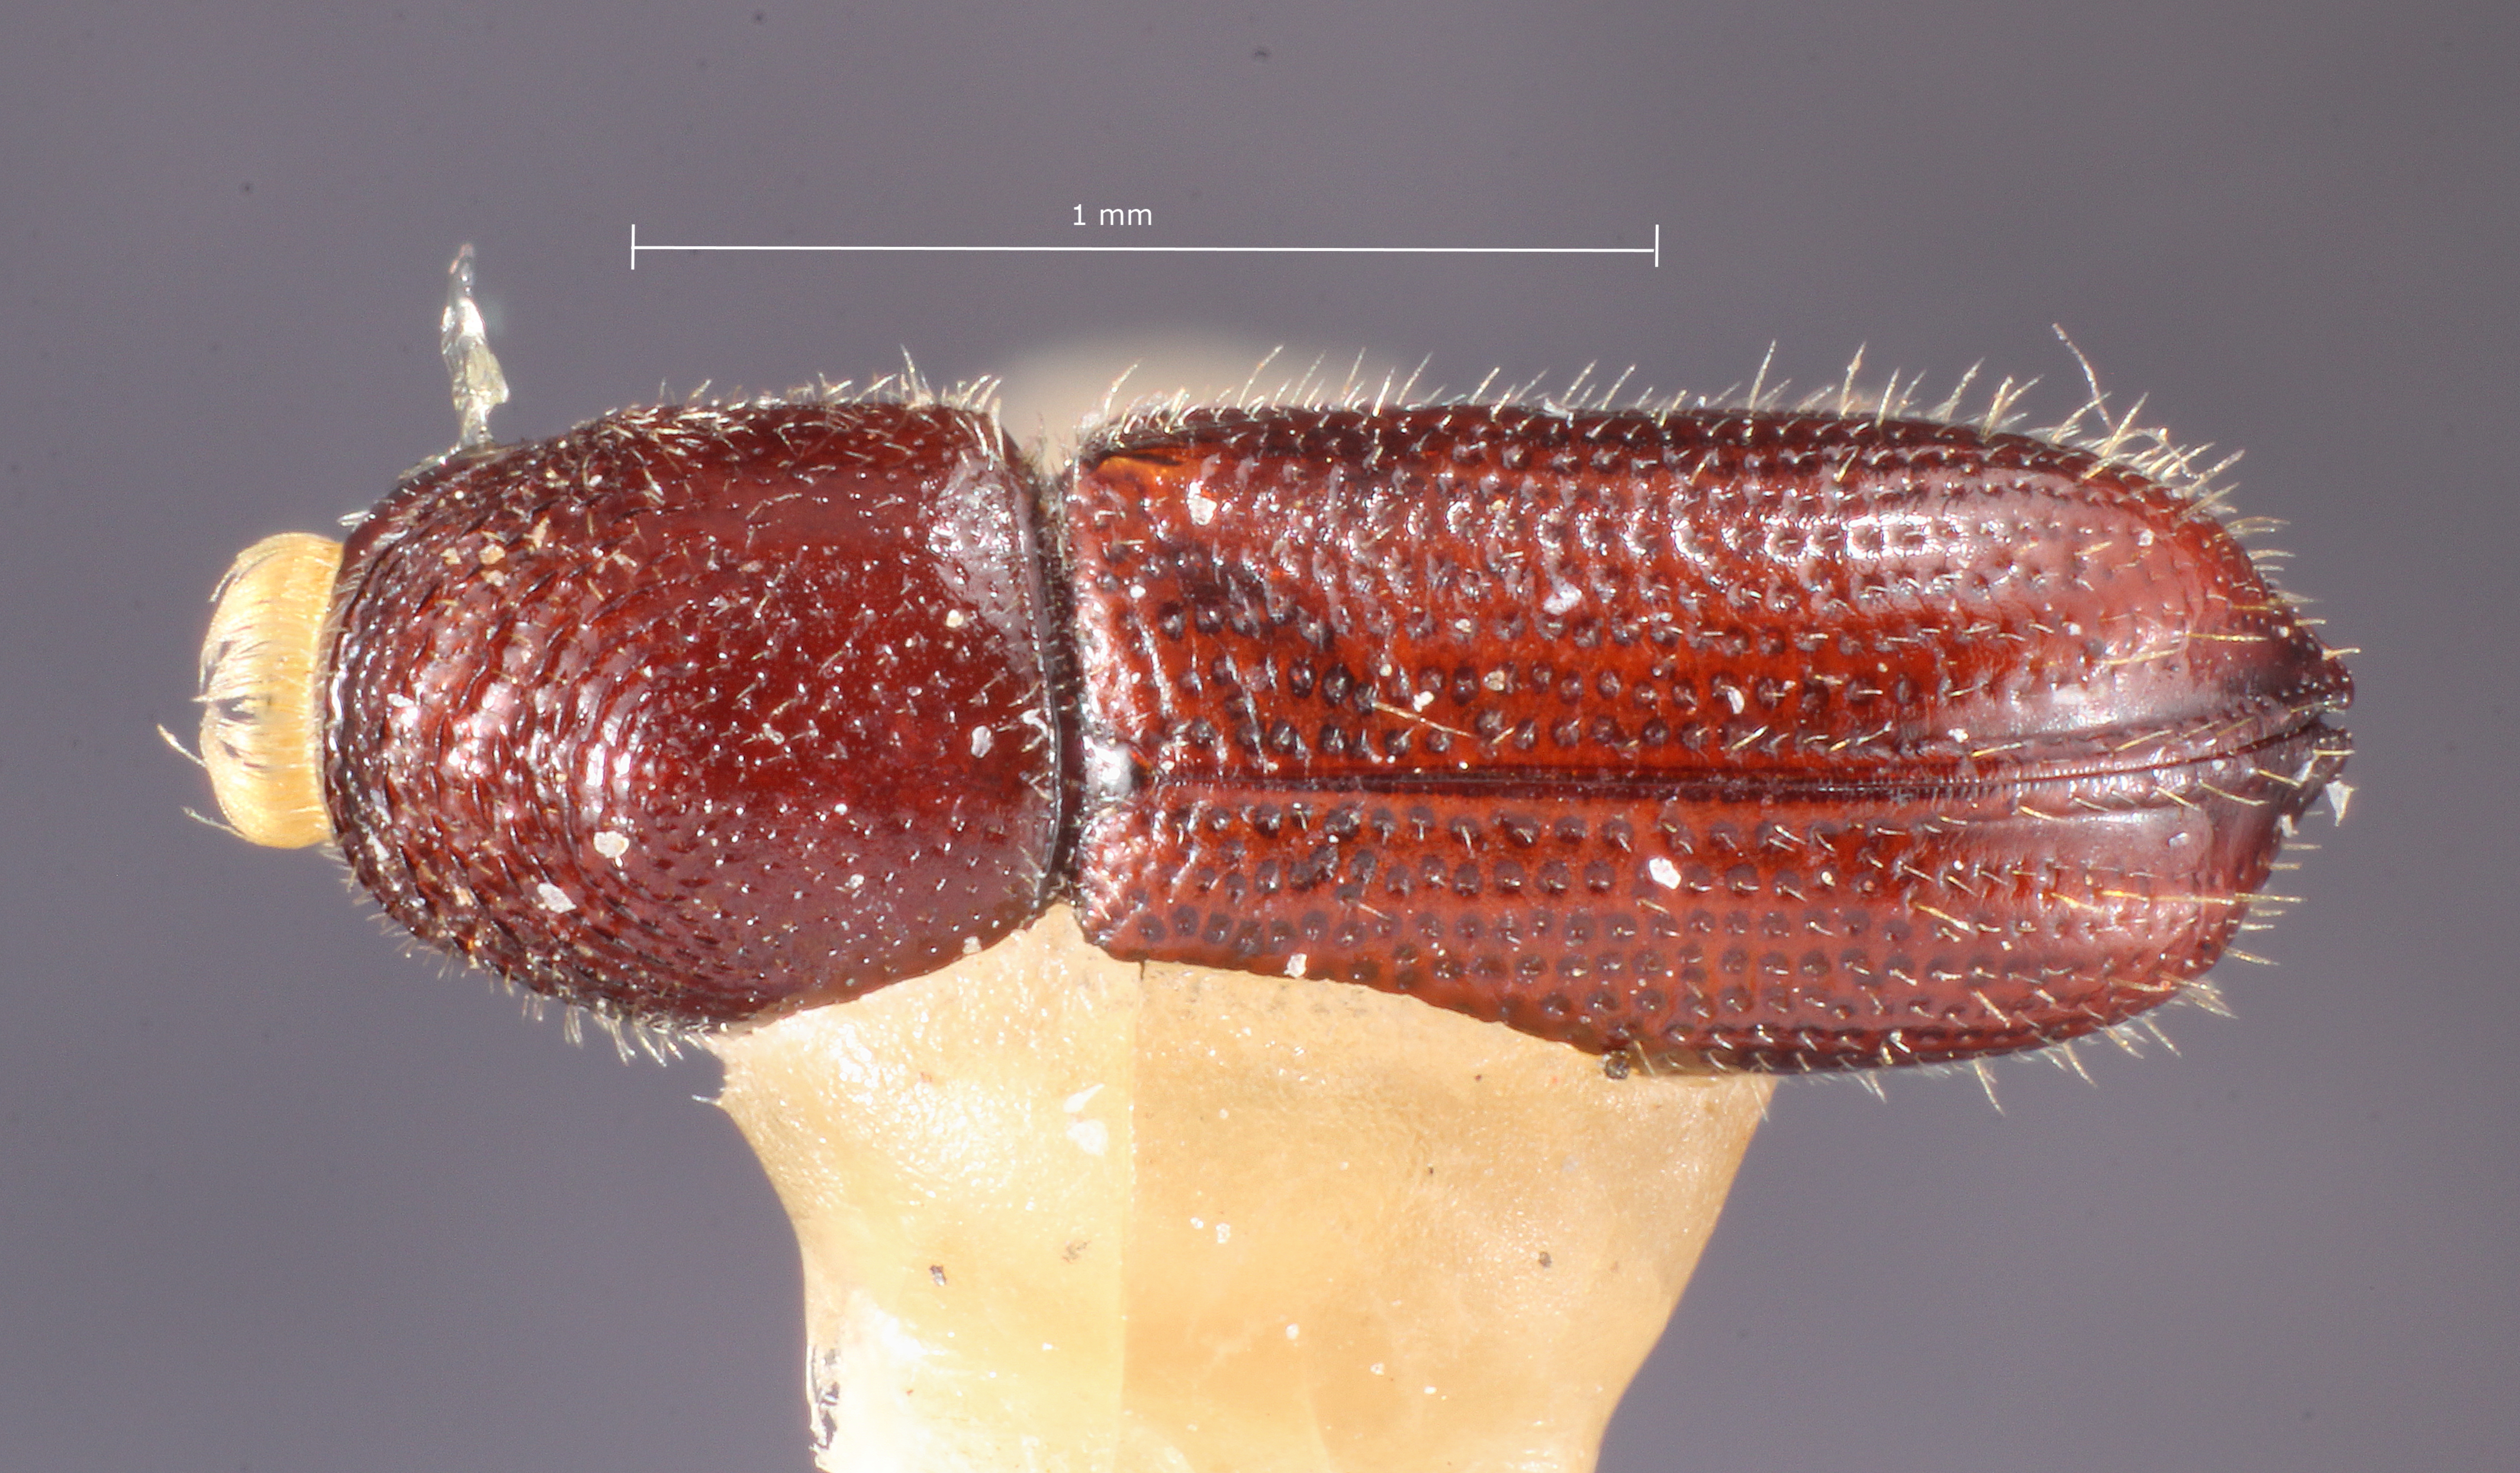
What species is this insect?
Pityophthorus cuspidatus
